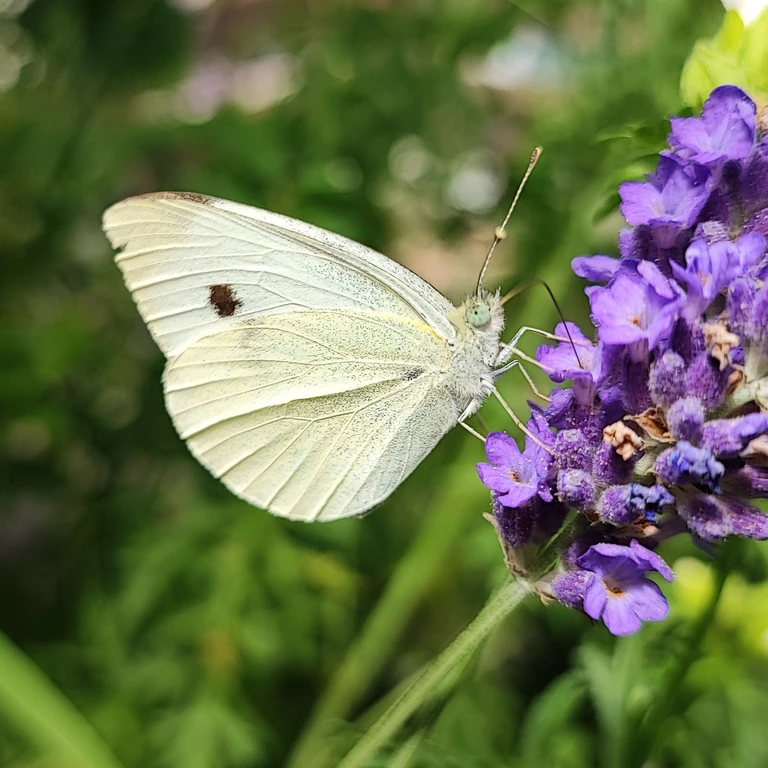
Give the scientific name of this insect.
Pieris brassicae
